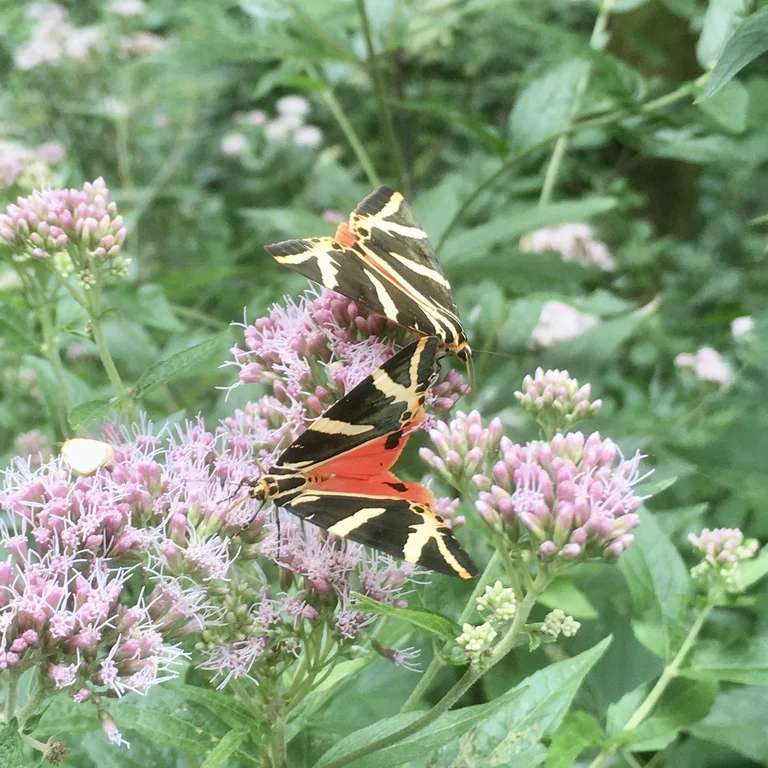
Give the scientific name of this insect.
Euplagia quadripunctaria
